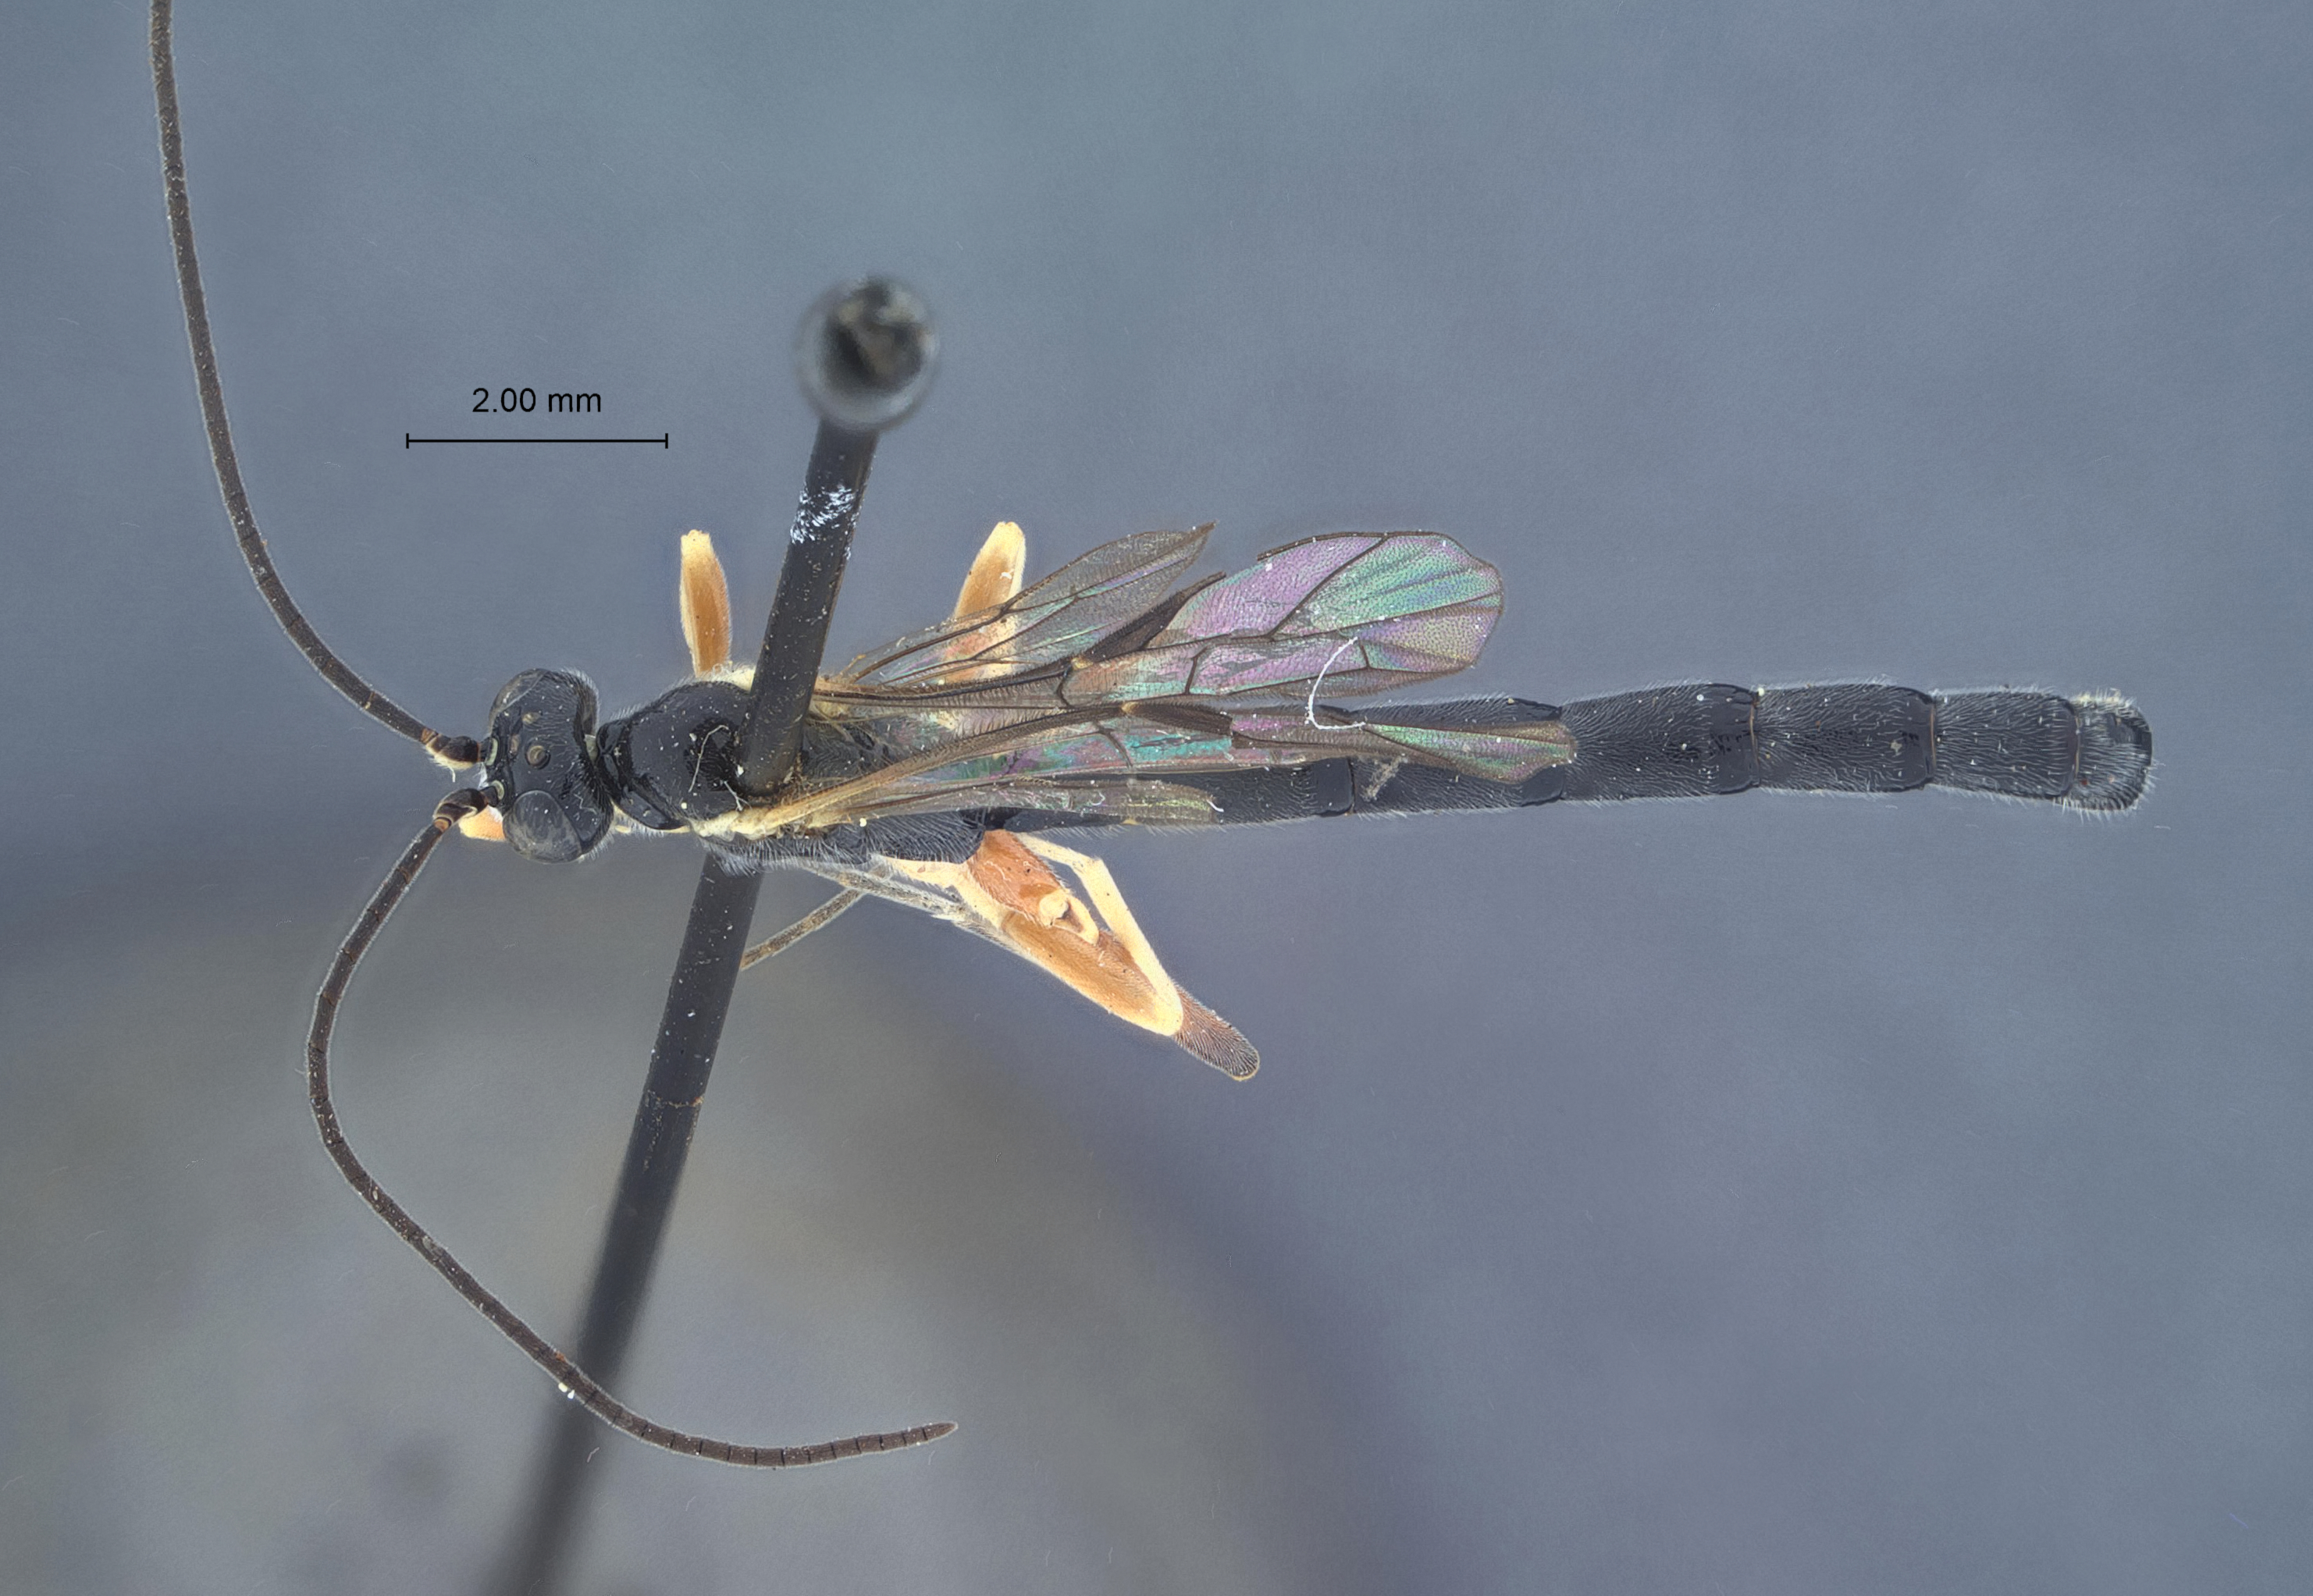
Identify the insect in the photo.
Pimpla spatulata
